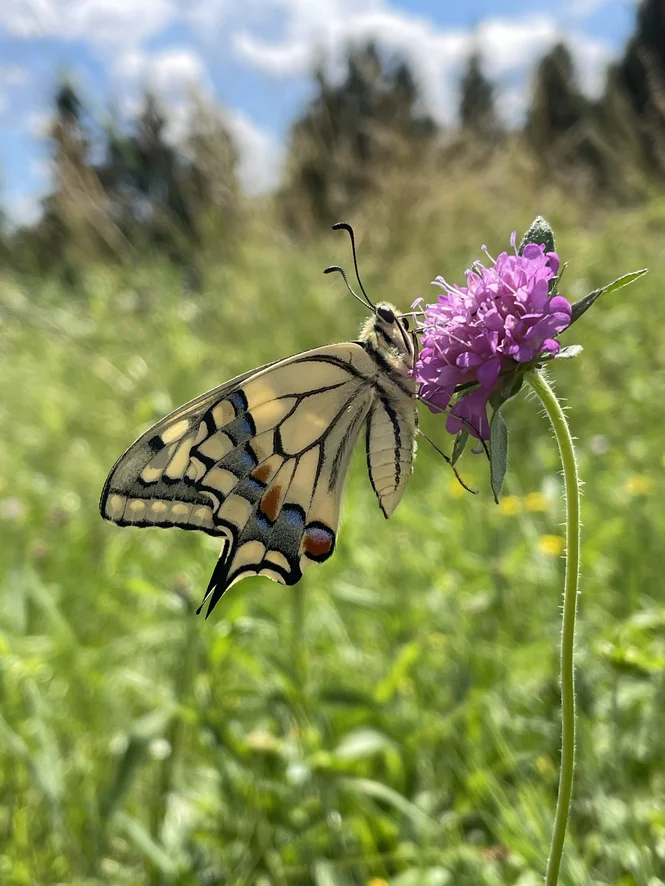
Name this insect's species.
Papilio machaon
